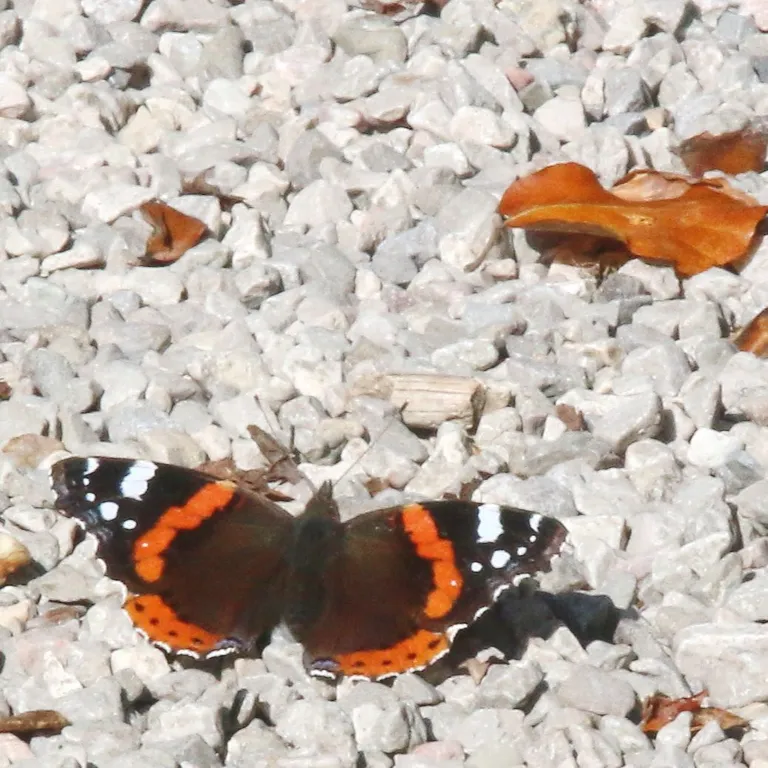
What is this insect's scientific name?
Vanessa atalanta
